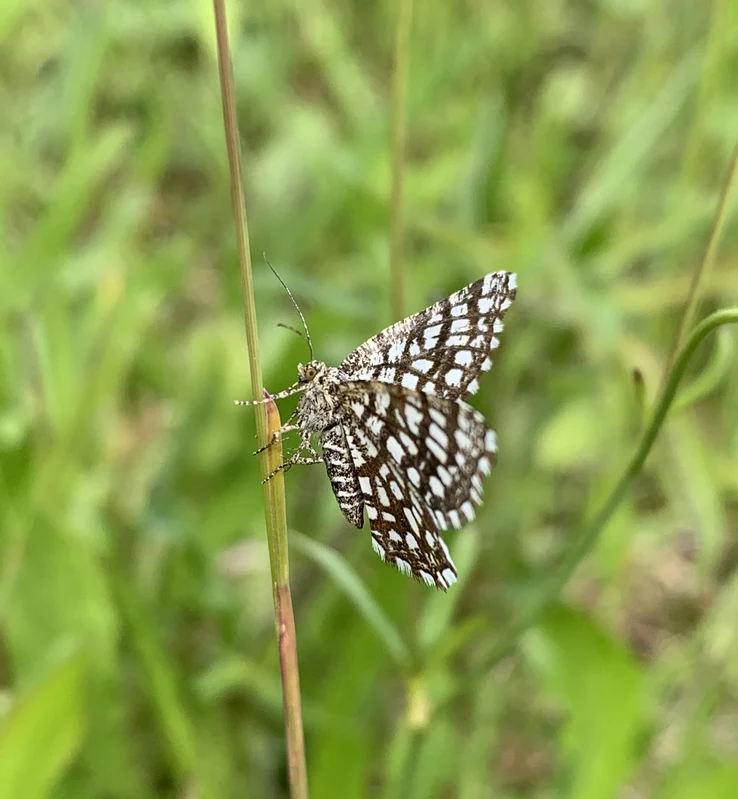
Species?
Chiasmia clathrata
